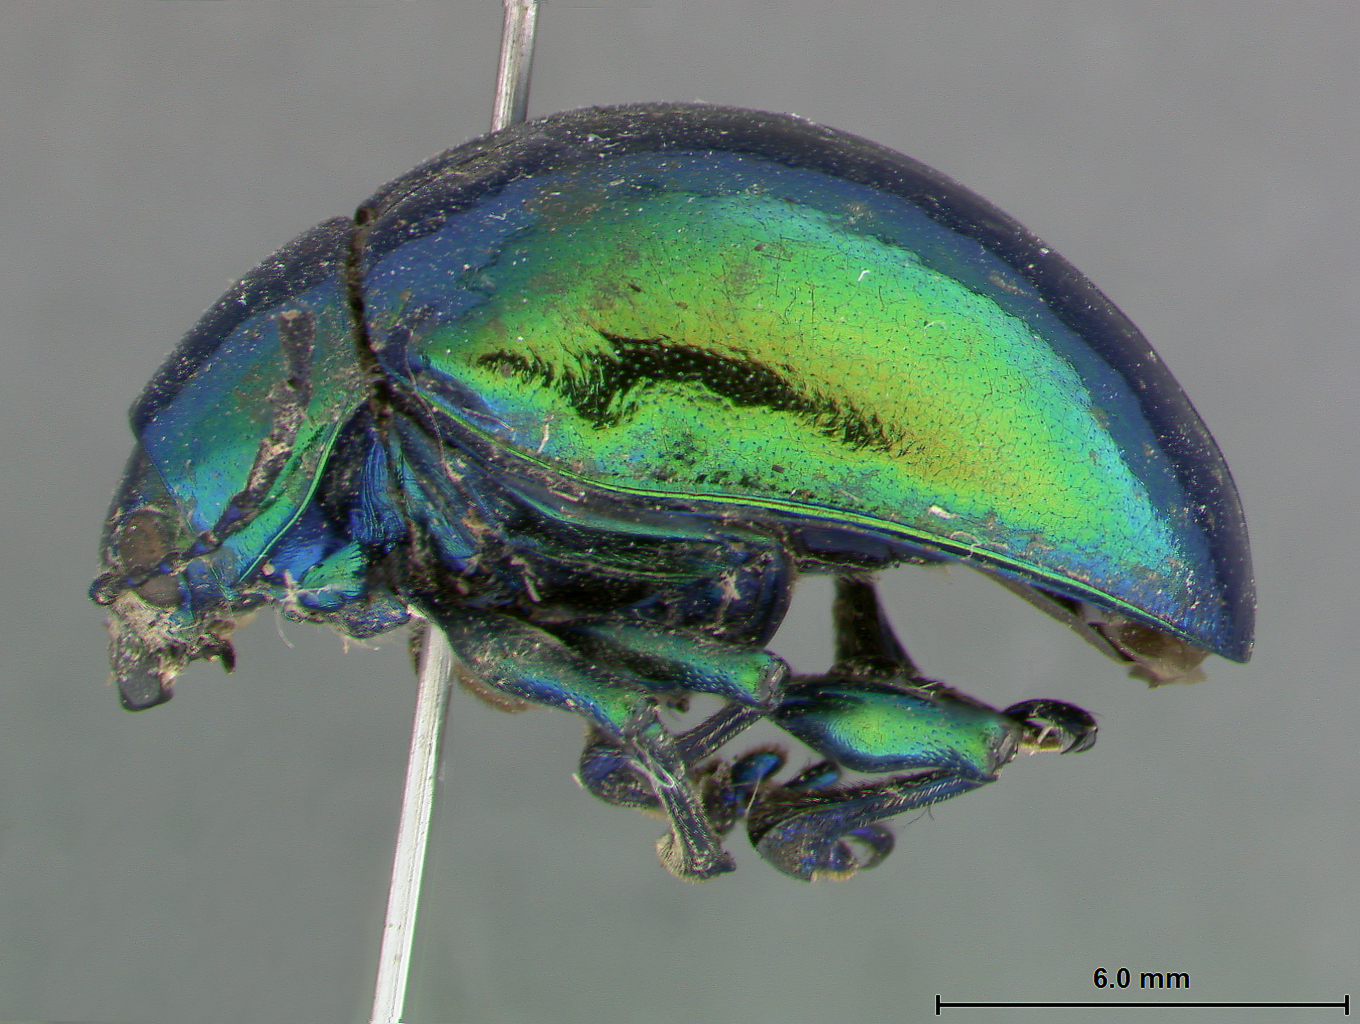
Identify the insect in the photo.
Eumolpus viriditarsis
